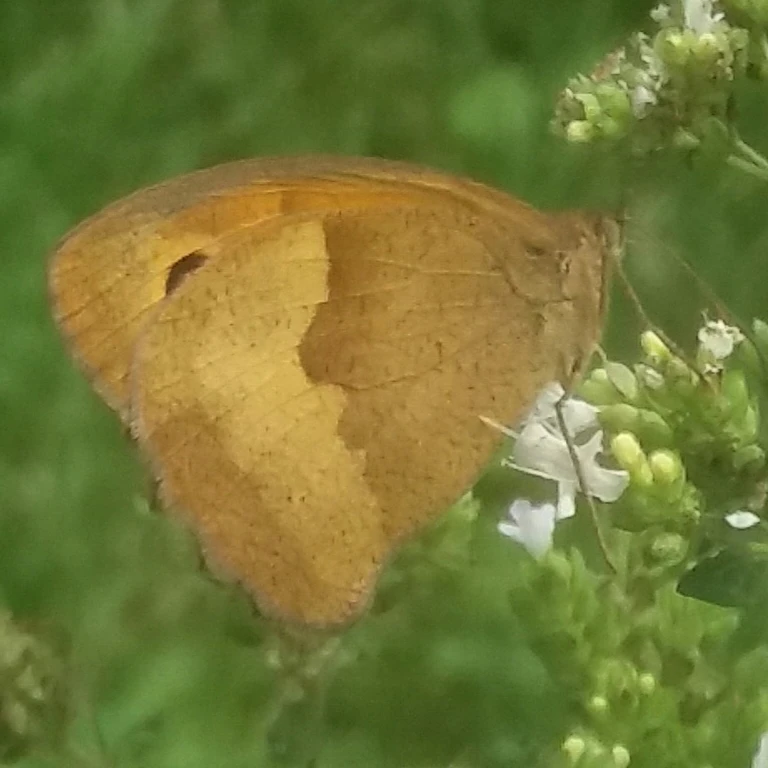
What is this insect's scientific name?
Maniola jurtina
